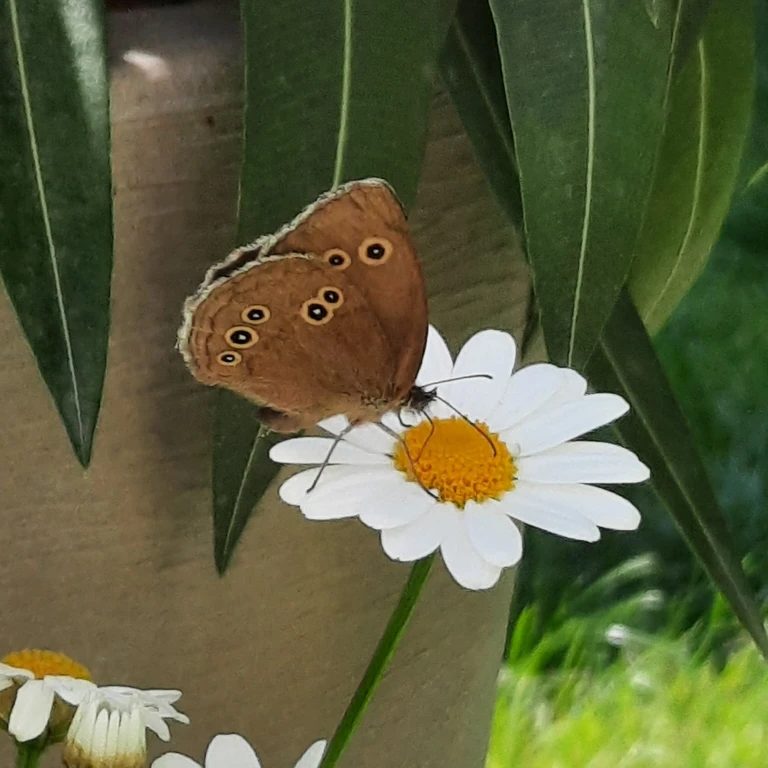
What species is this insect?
Aphantopus hyperantus
